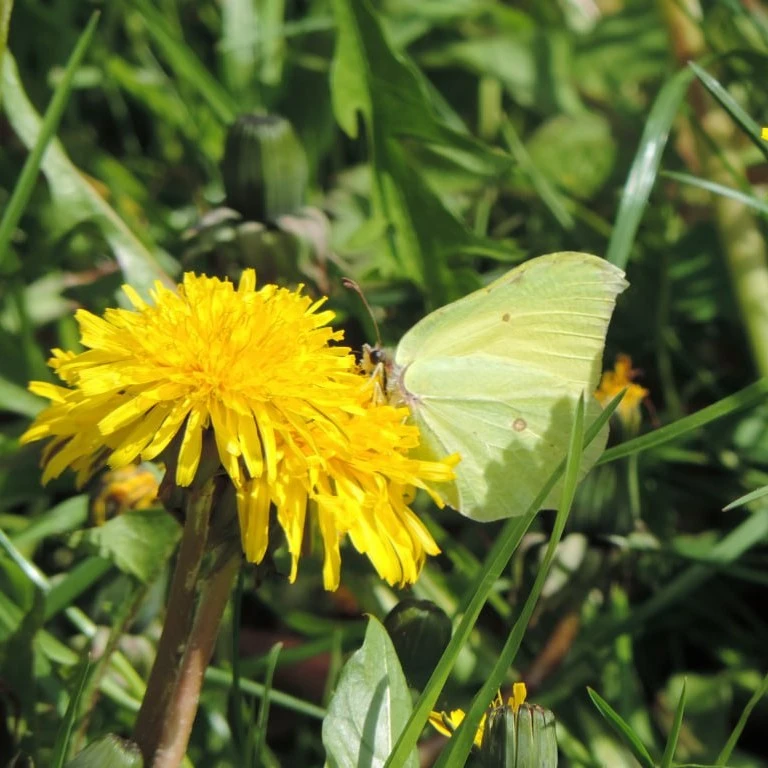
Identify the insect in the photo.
Gonepteryx rhamni
